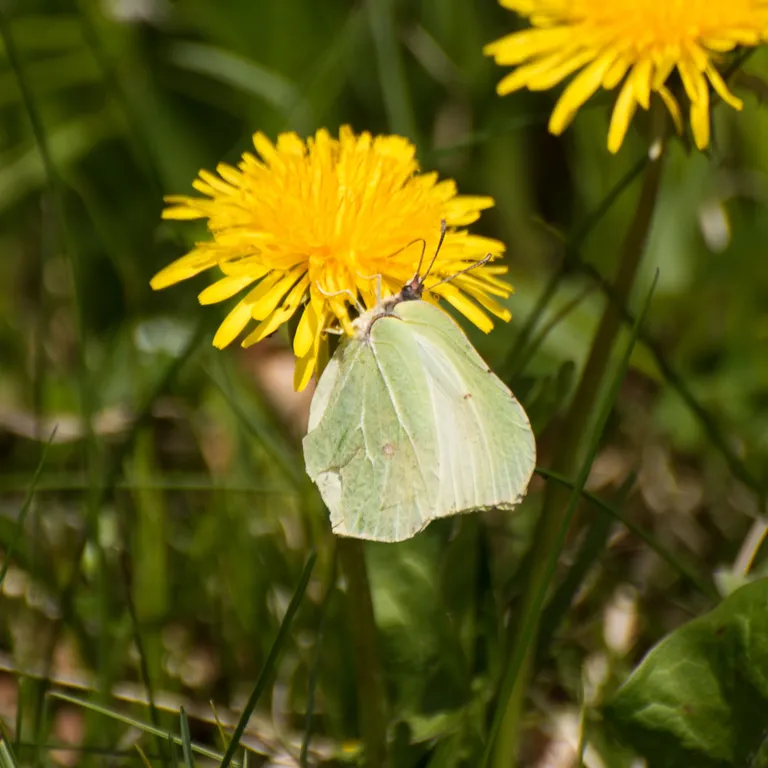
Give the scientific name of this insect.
Gonepteryx rhamni
